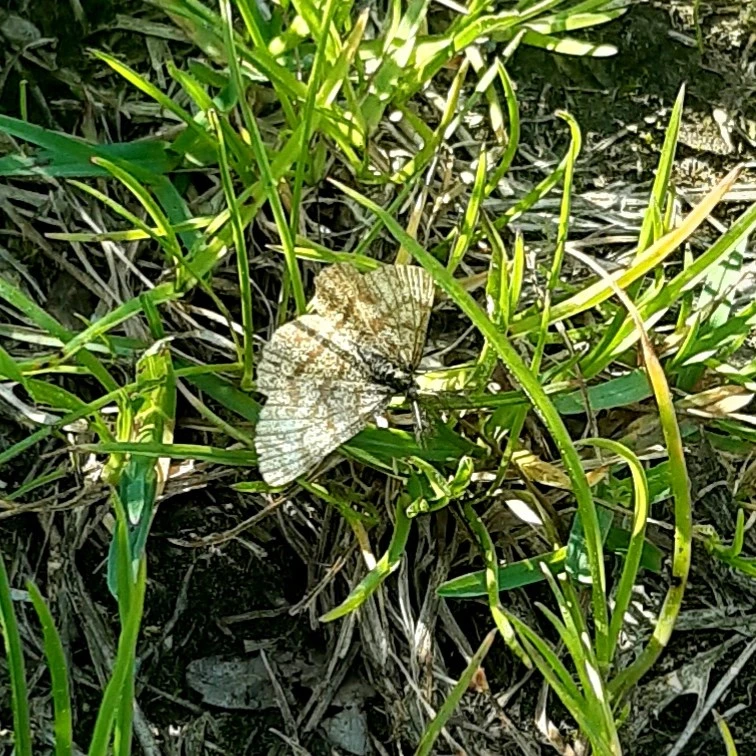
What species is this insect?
Ematurga atomaria
